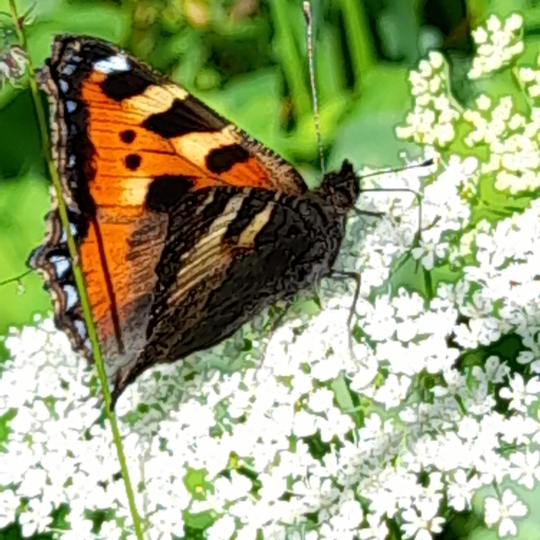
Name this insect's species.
Aglais urticae
